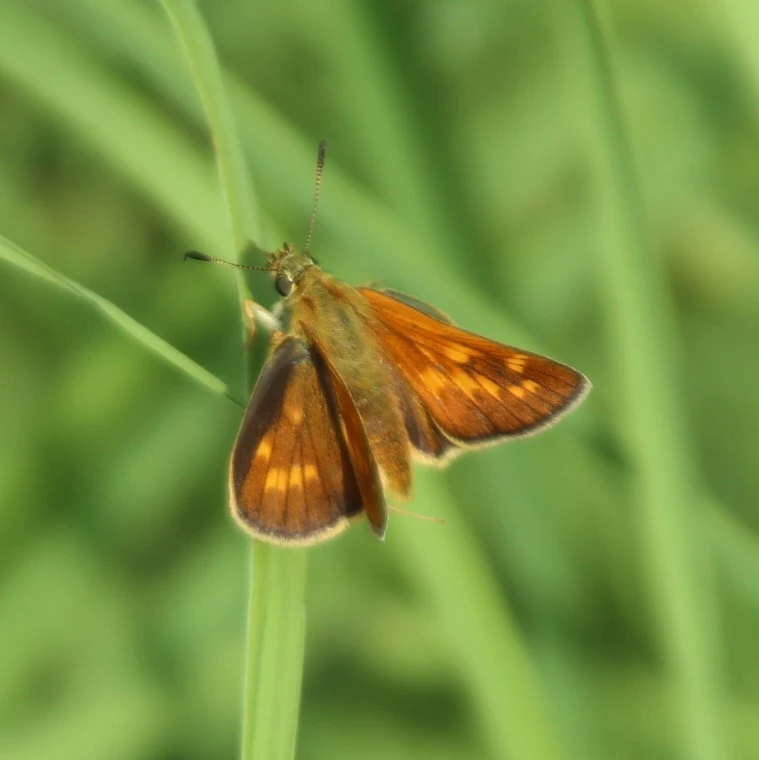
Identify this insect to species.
Ochlodes sylvanus (also Ochlodes venata)
